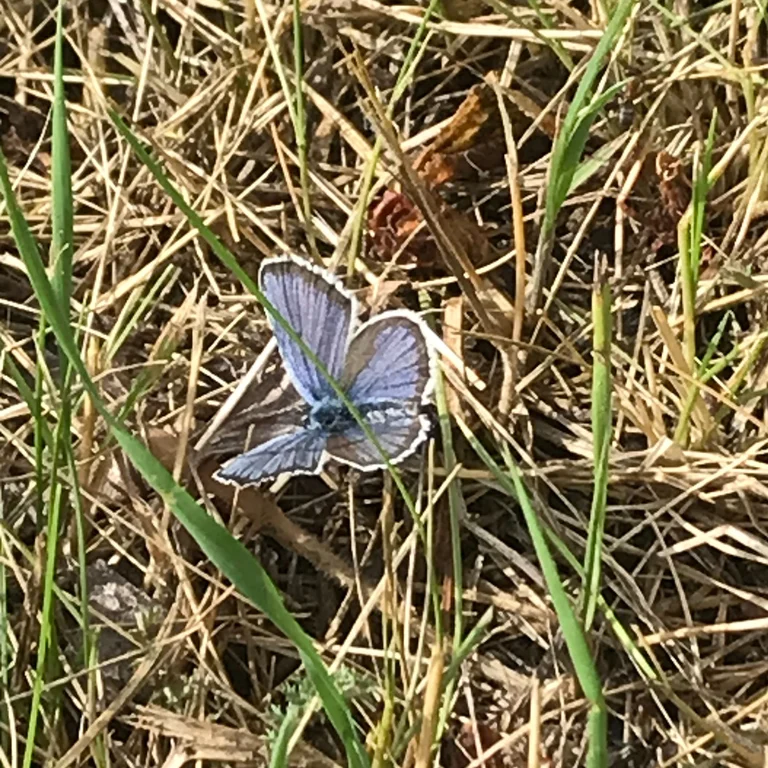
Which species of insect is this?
Plebejus argus
